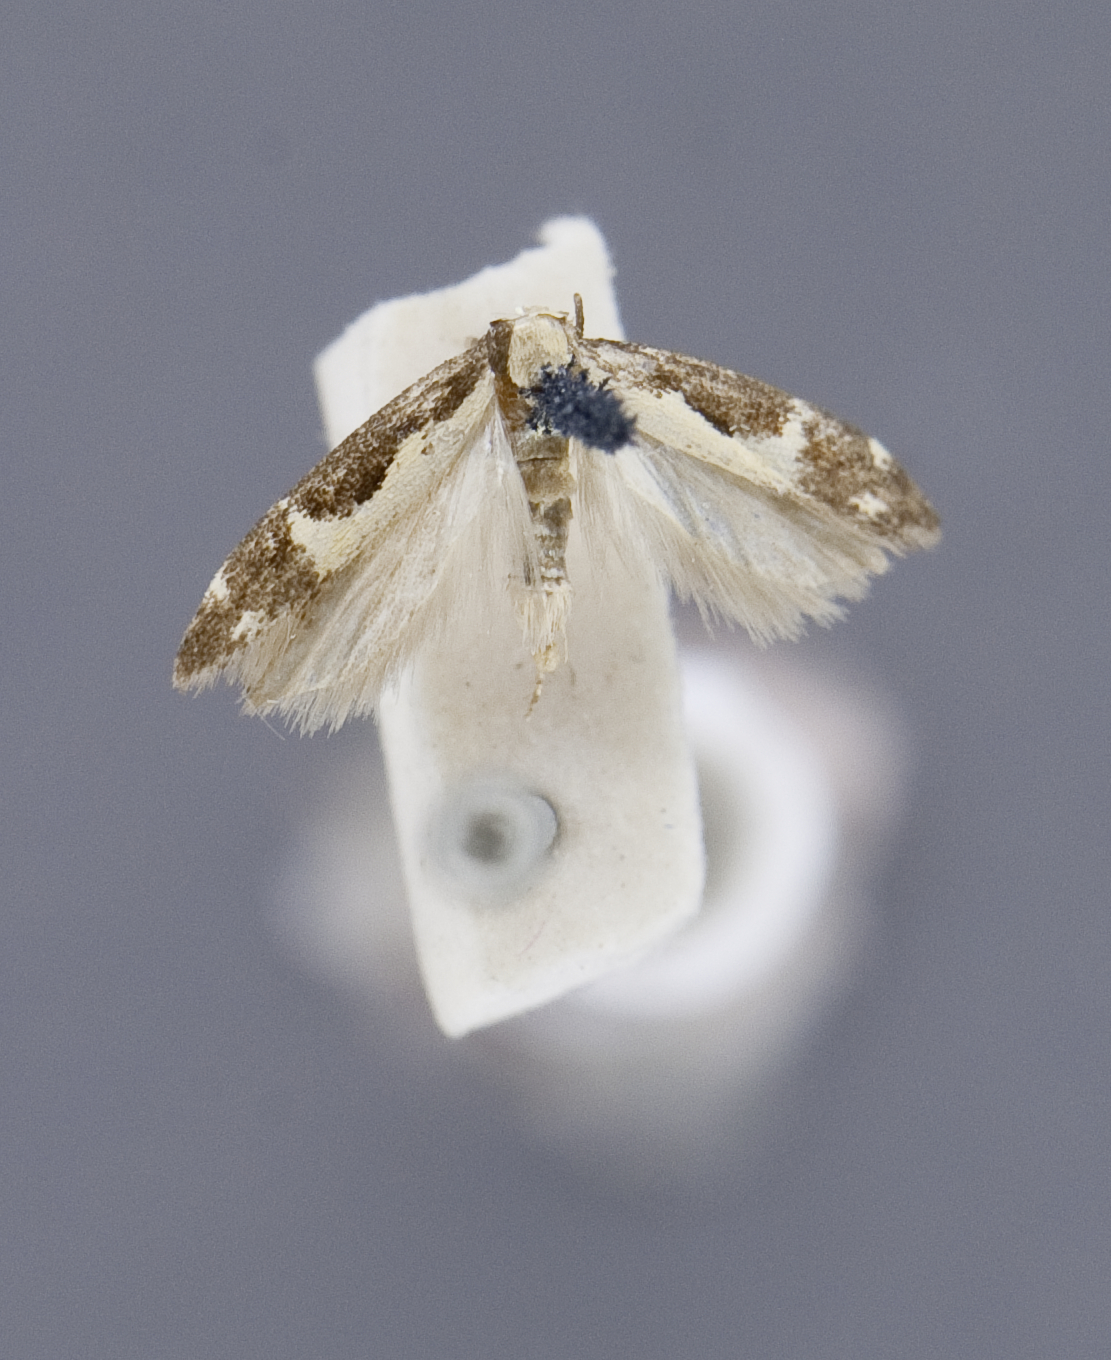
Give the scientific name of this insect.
Gelechia dentella (also Chionodes dentella)
